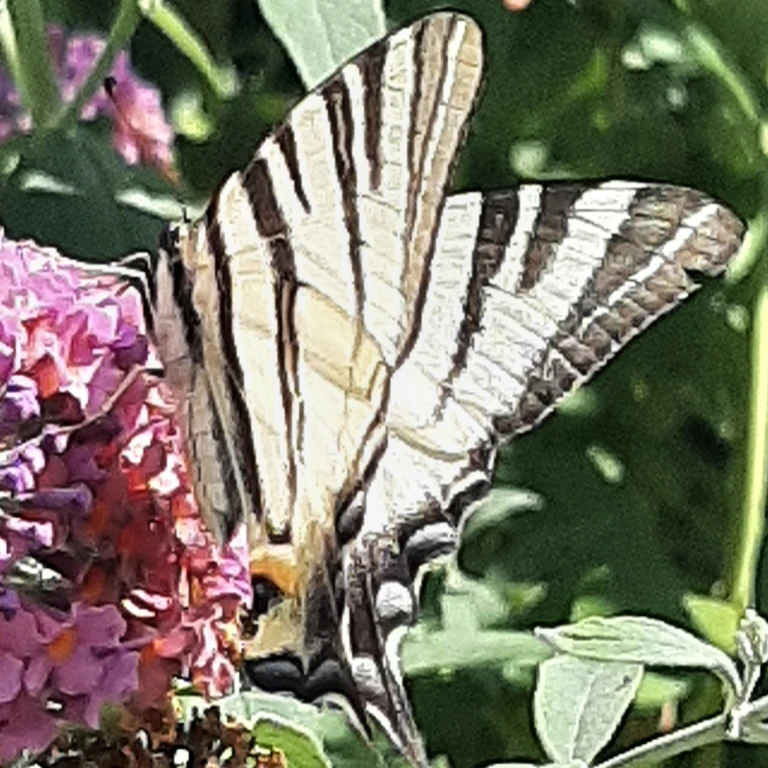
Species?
Iphiclides podalirius
